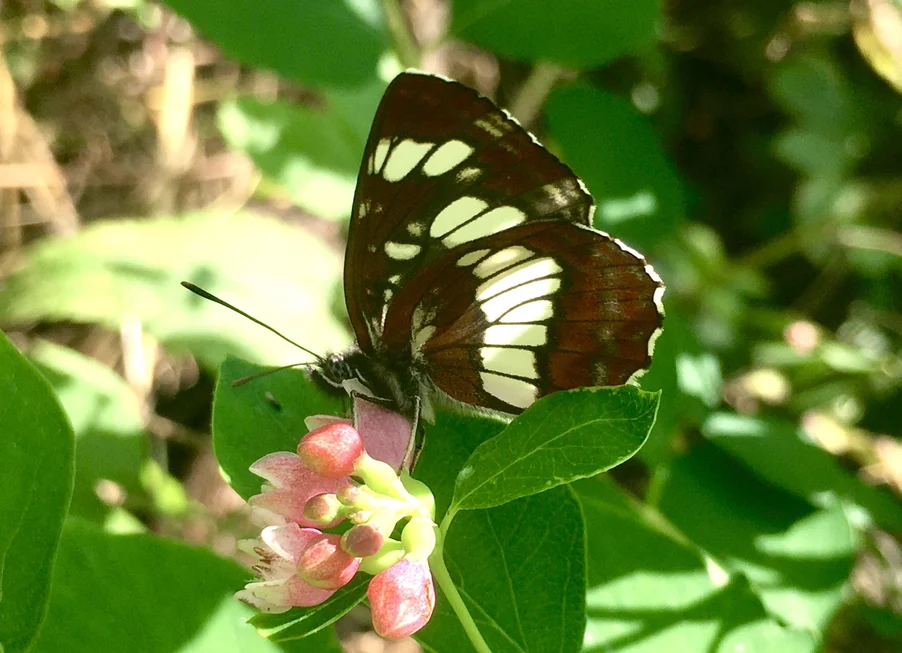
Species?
Neptis rivularis
